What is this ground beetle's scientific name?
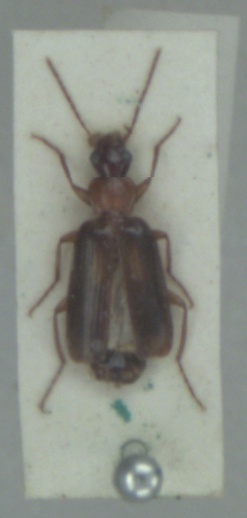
Dromius angustus
